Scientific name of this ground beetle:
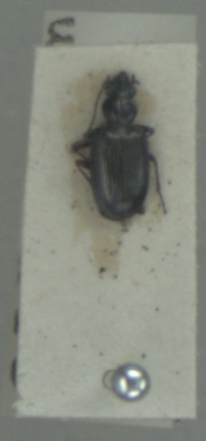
Bembidion tetracolum
